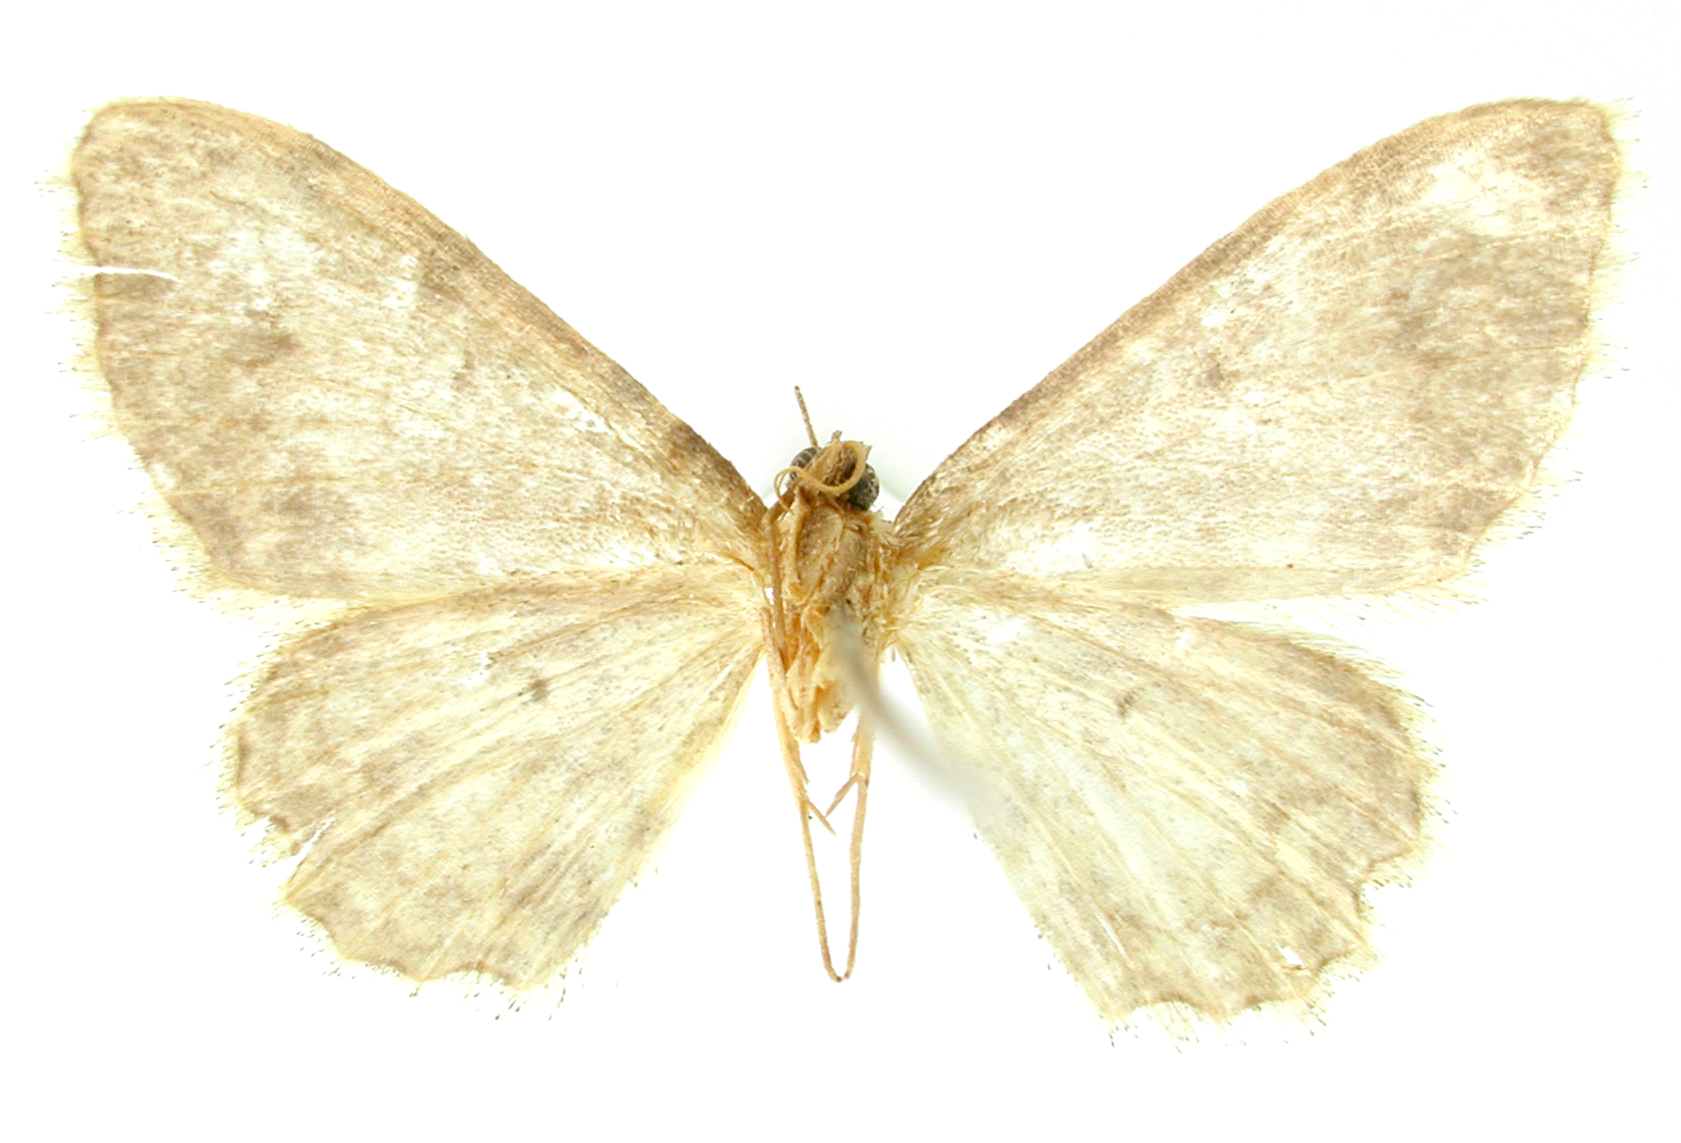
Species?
Ptychopoda canthema
